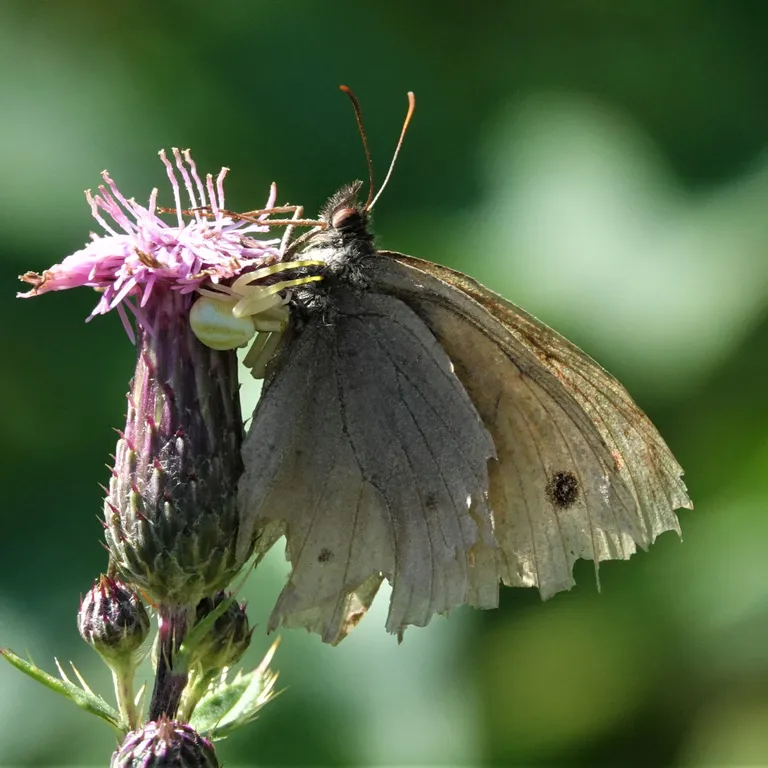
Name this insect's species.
Maniola jurtina
